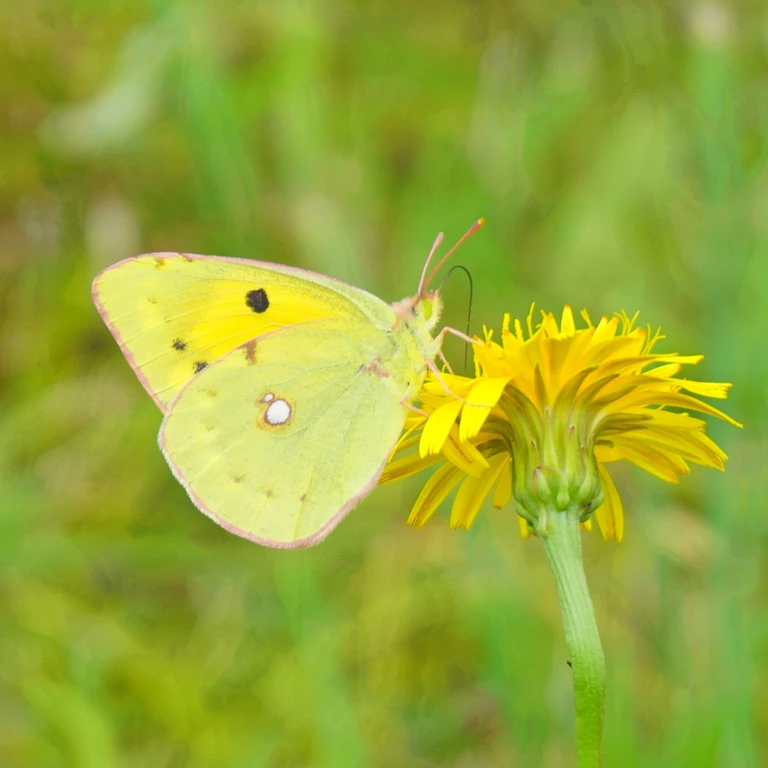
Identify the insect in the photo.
Colias croceus
